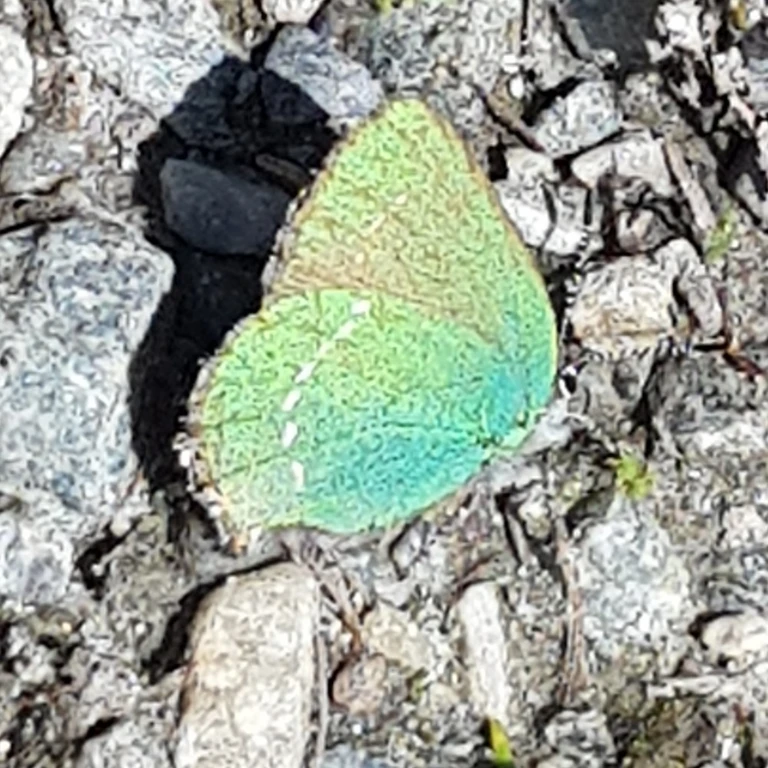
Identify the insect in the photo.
Callophrys rubi
